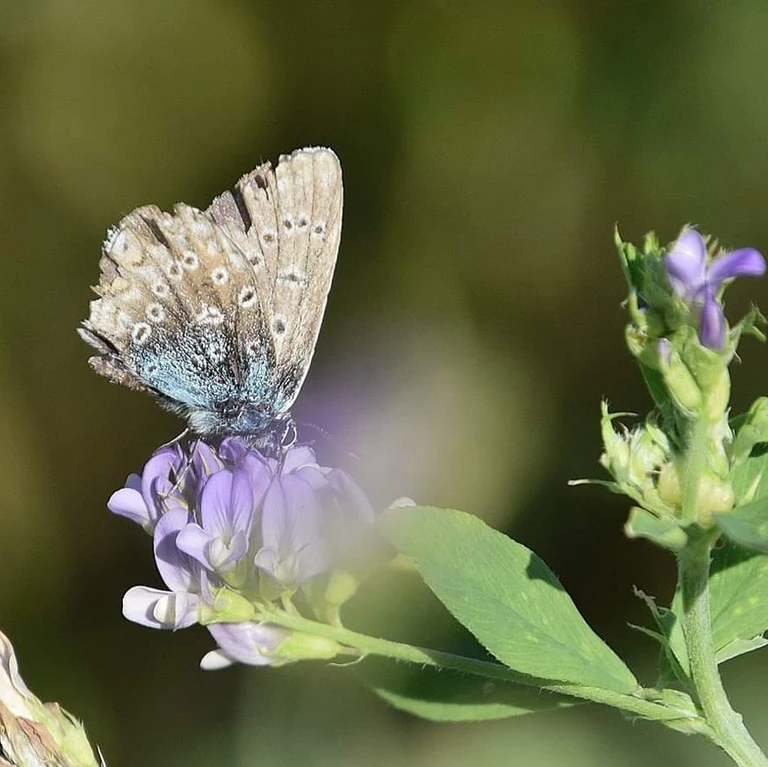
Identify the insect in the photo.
Polyommatus icarus
